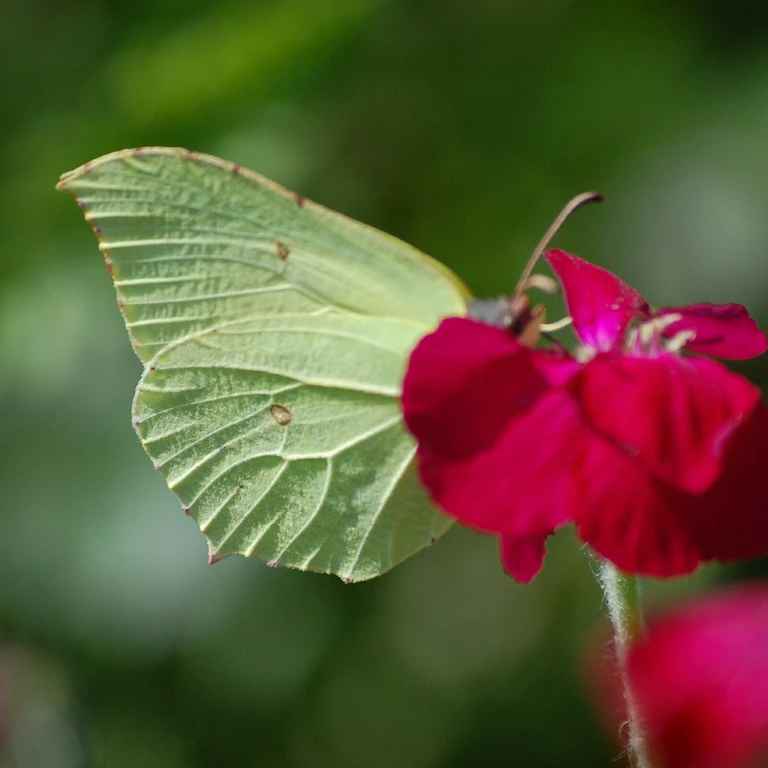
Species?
Gonepteryx rhamni
